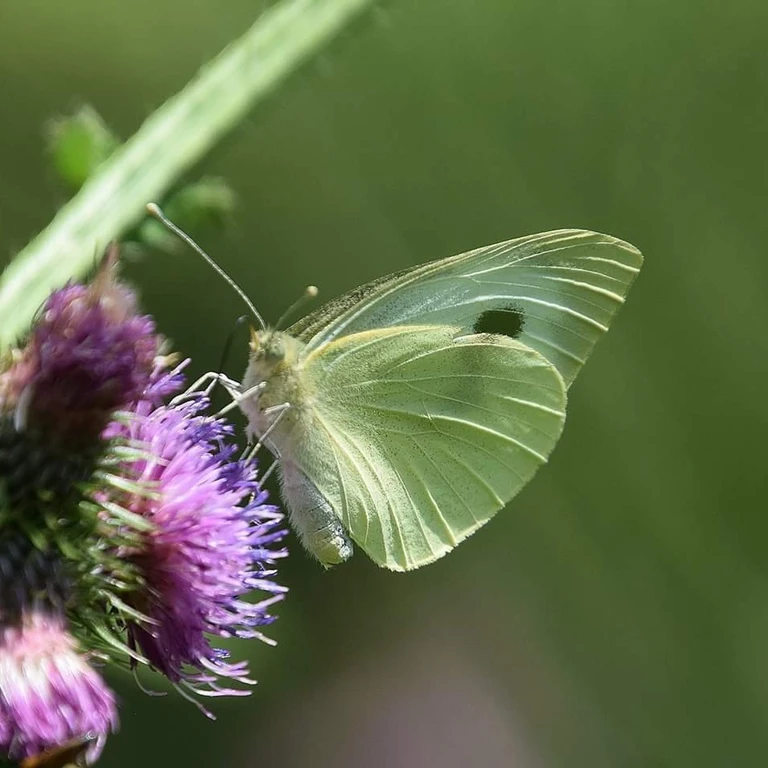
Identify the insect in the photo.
Pieris brassicae
